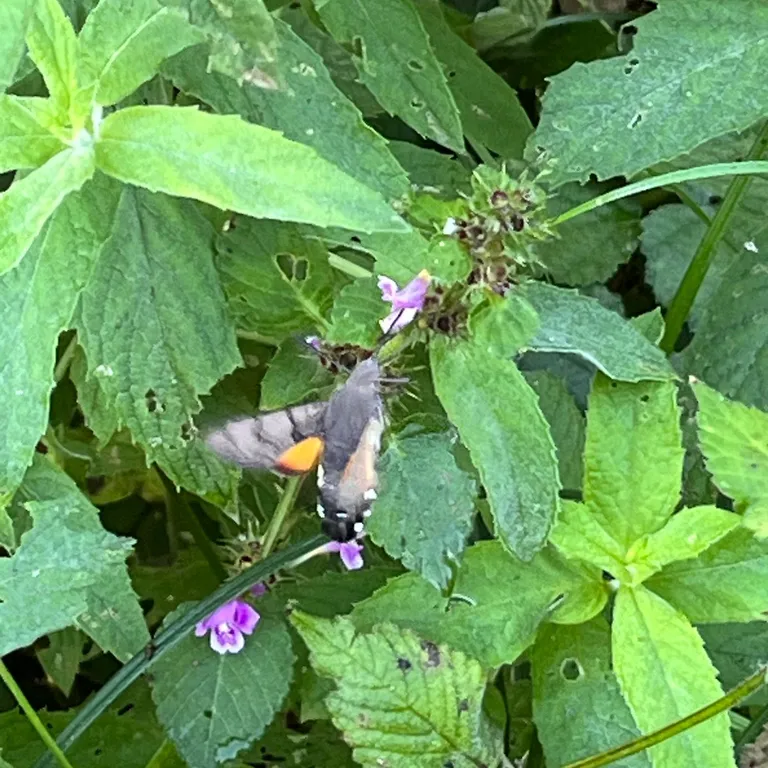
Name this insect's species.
Macroglossum stellatarum
